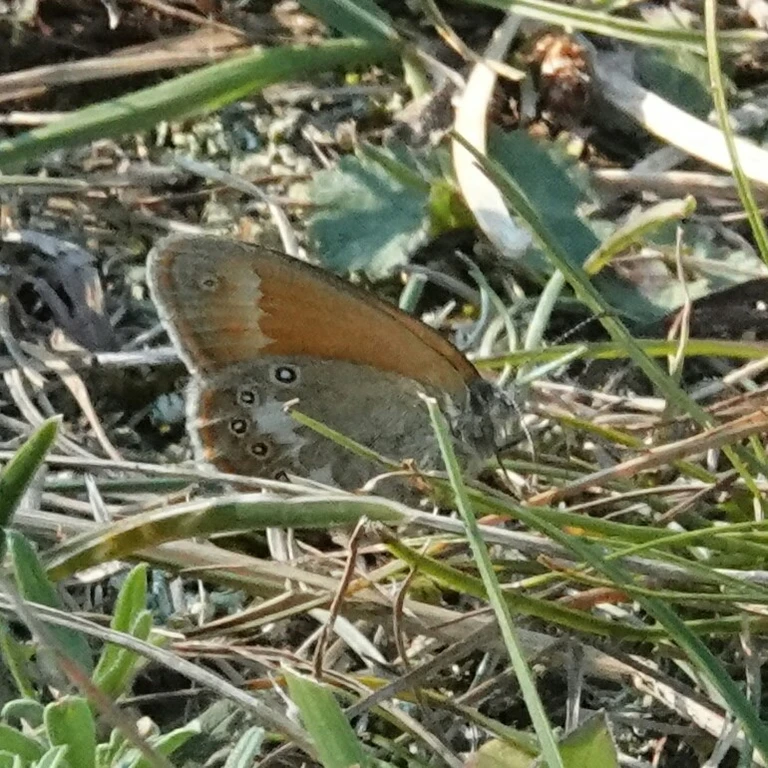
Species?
Coenonympha glycerion (also Coenonympha iphis)
